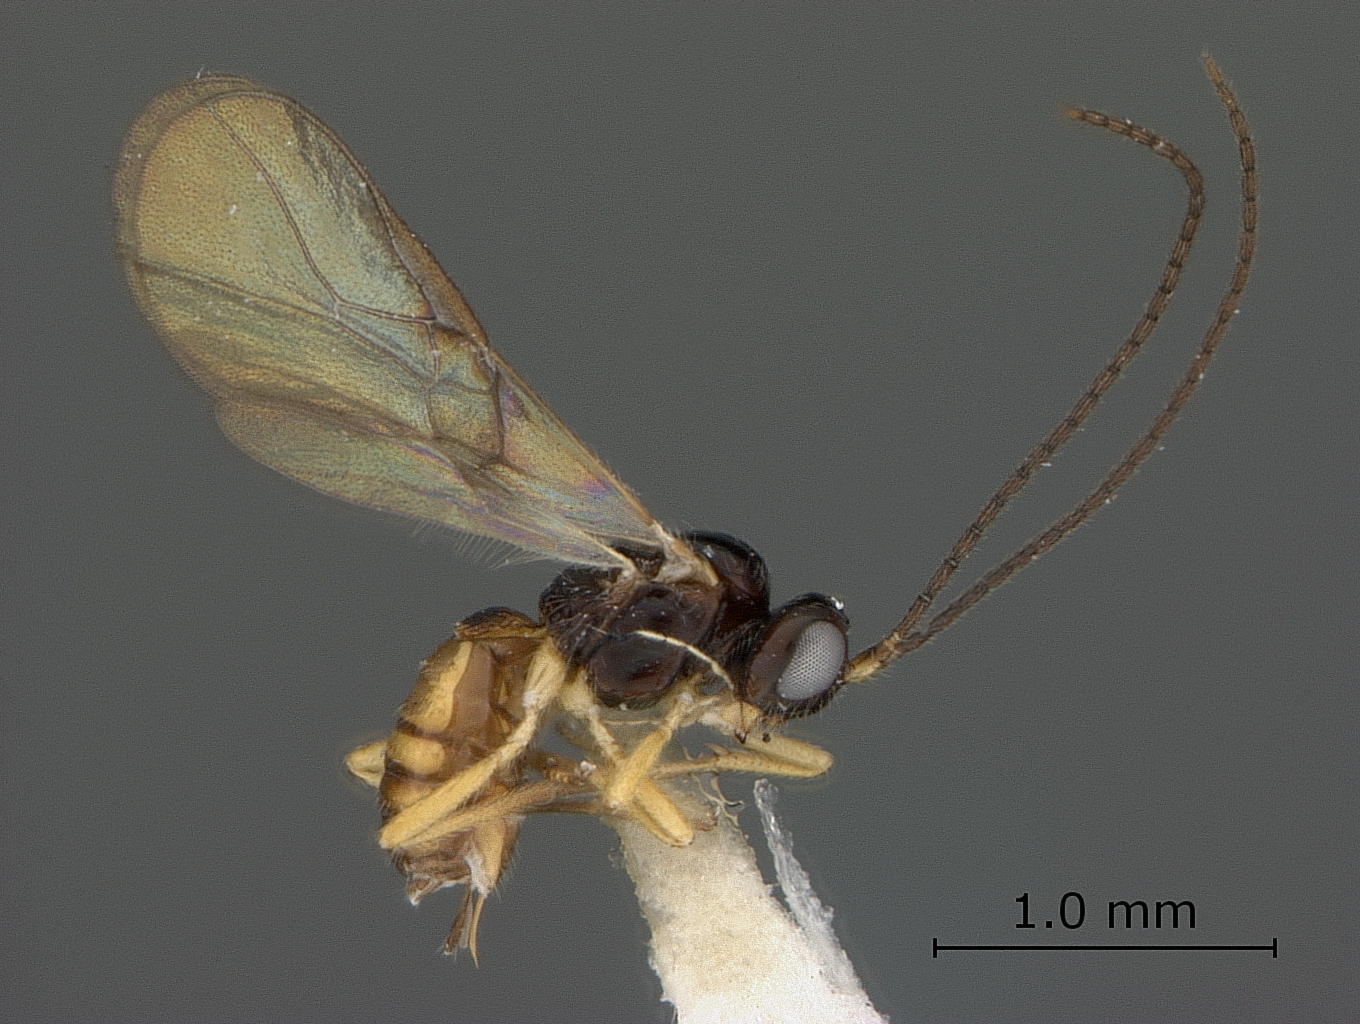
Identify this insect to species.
Opius adductus
